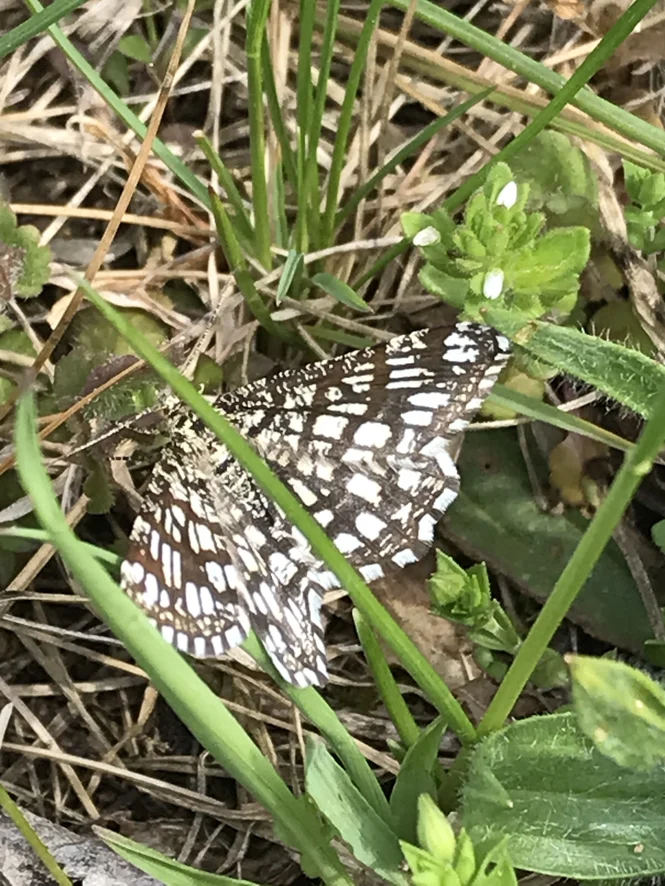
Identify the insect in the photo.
Chiasmia clathrata
